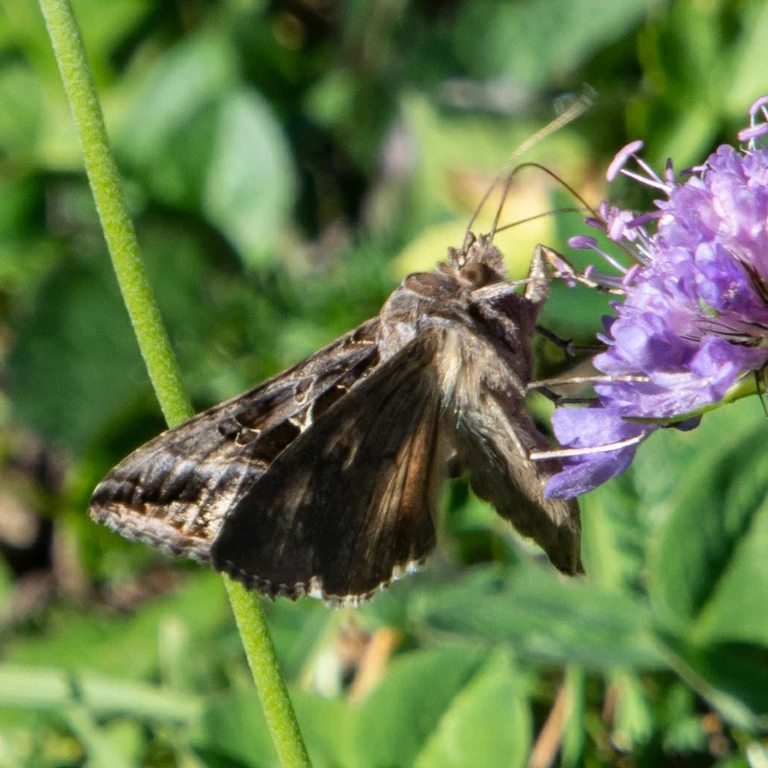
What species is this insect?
Autographa gamma
